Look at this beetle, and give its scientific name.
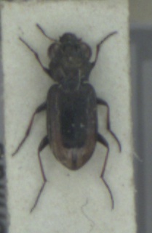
Notiophilus biguttatus
